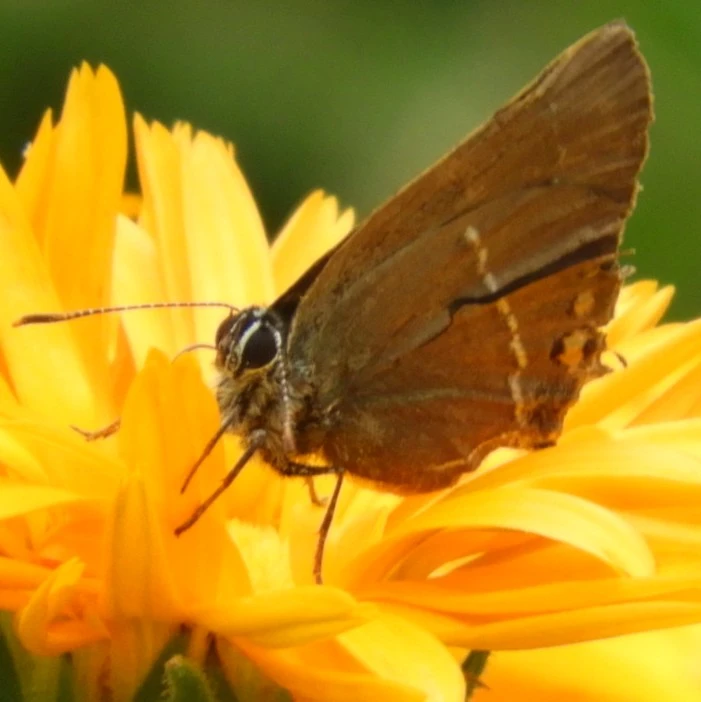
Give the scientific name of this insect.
Satyrium spini (also Tuttiola spini)
